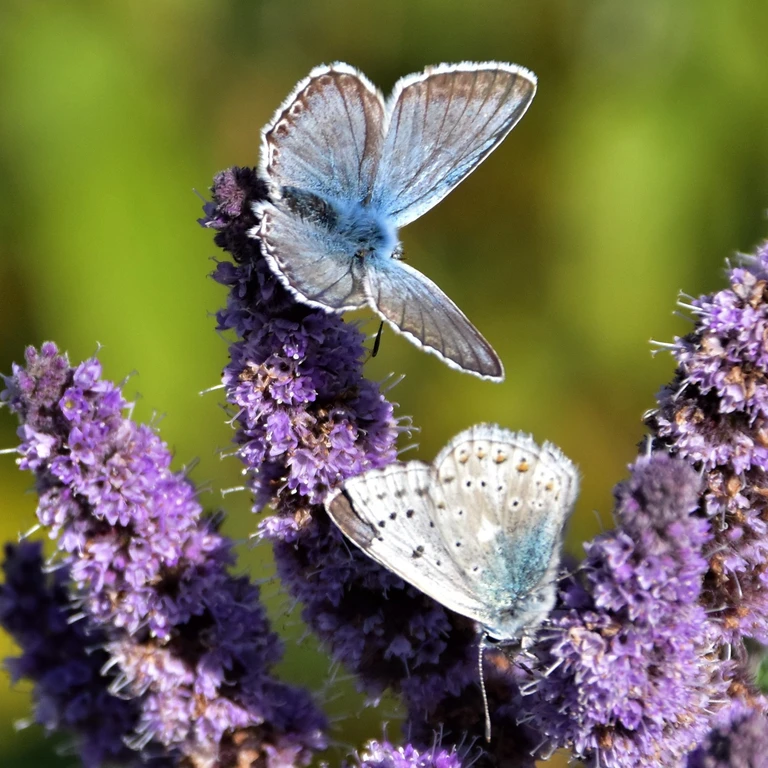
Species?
Lysandra coridon
